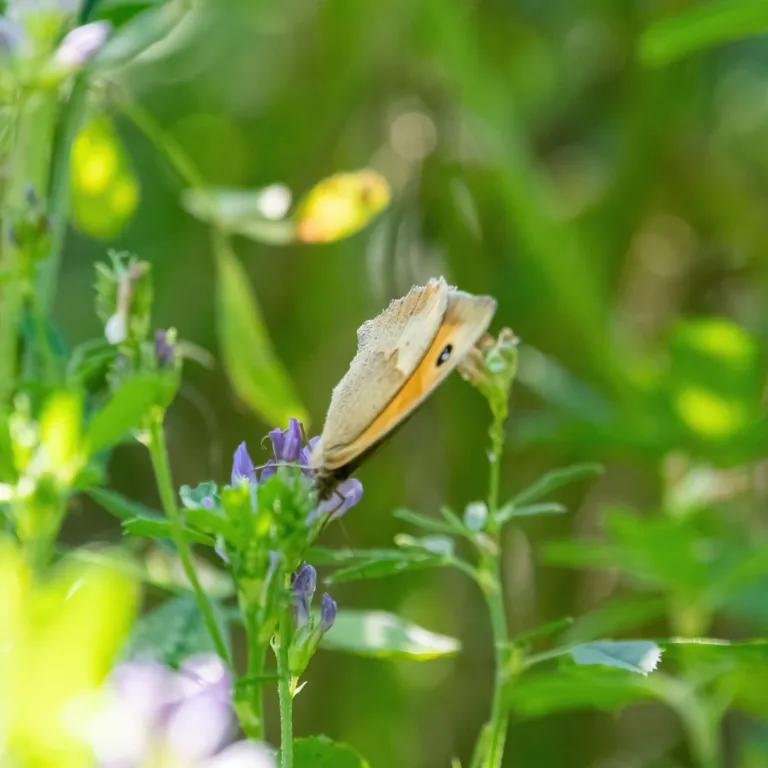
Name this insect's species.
Maniola jurtina
